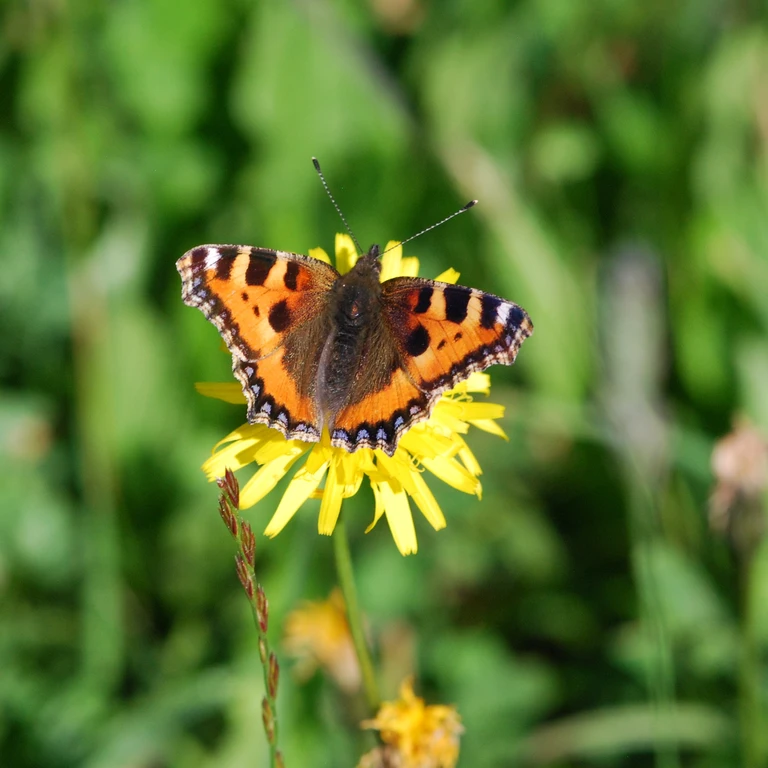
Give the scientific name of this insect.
Aglais urticae
